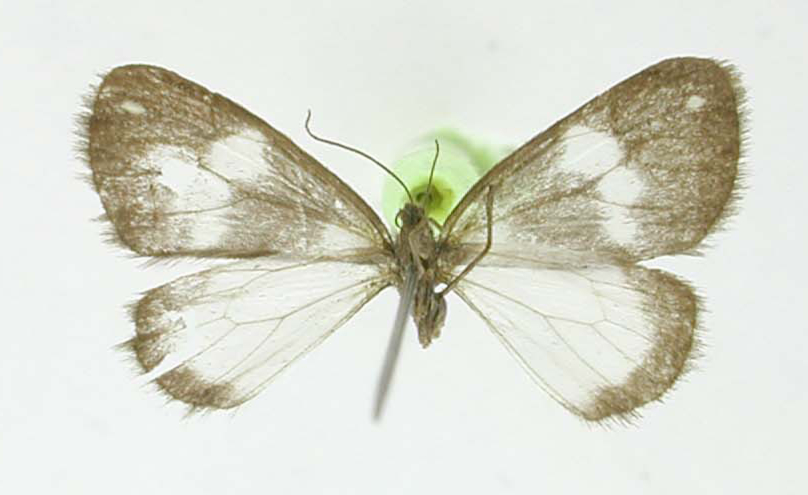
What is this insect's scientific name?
Heterusia reversa
